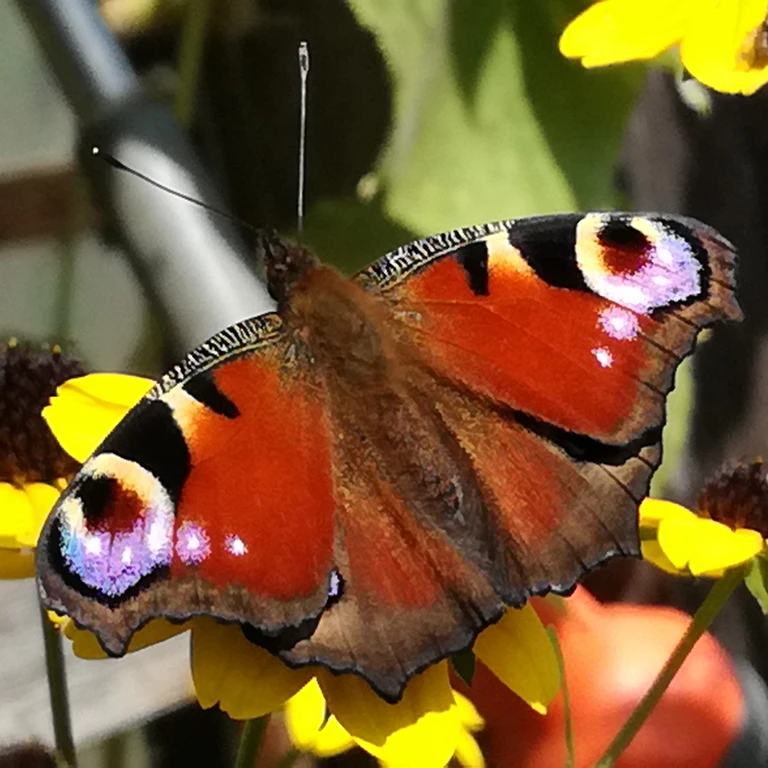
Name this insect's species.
Aglais io
